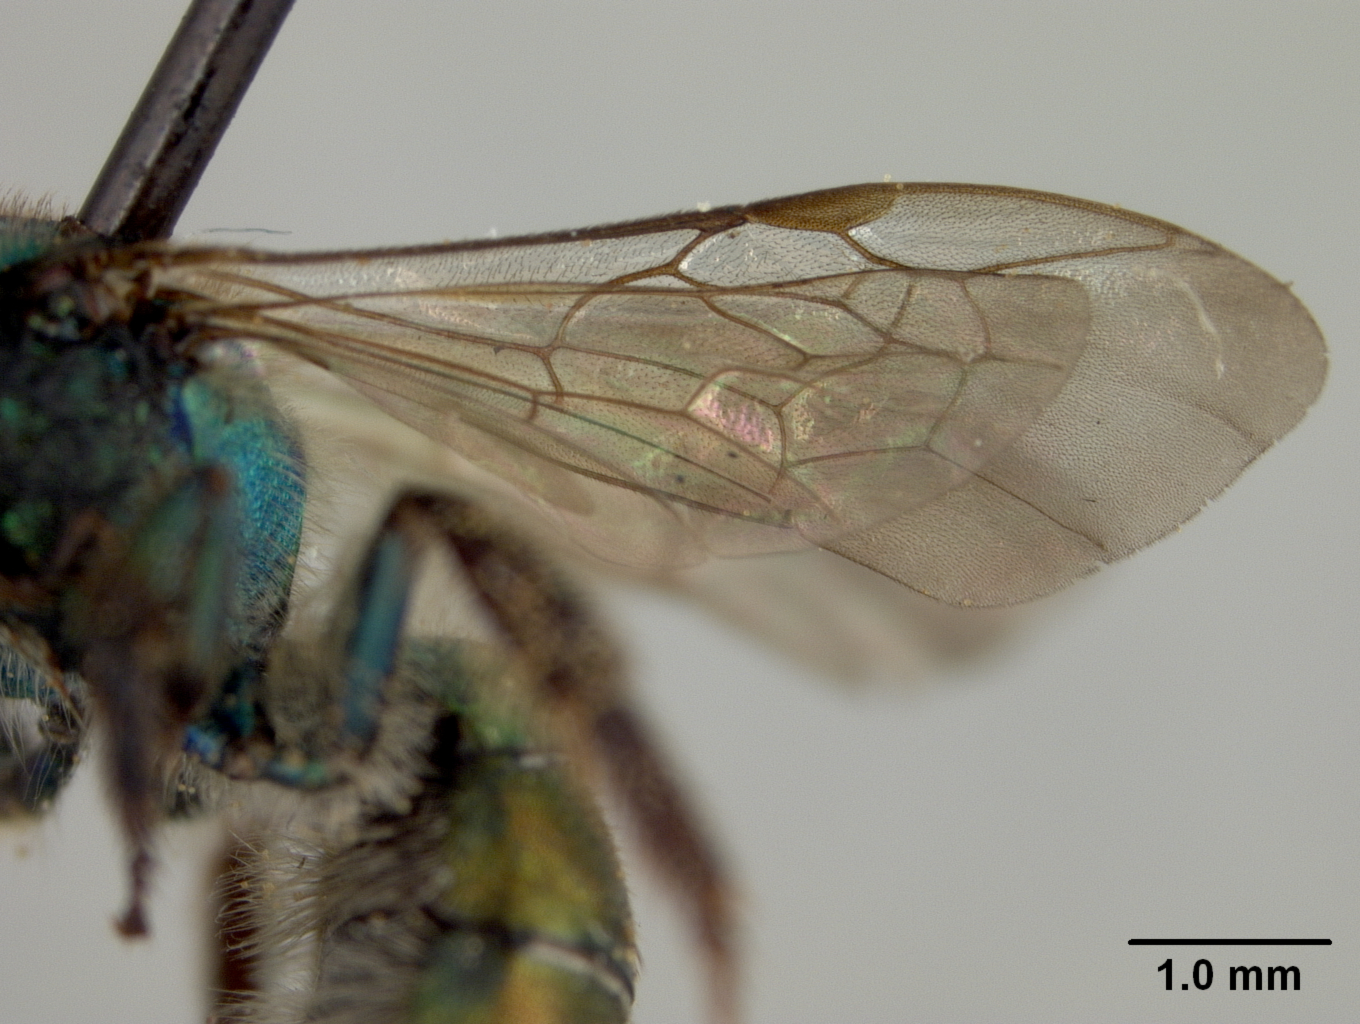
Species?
Augochlora cupreotincta
